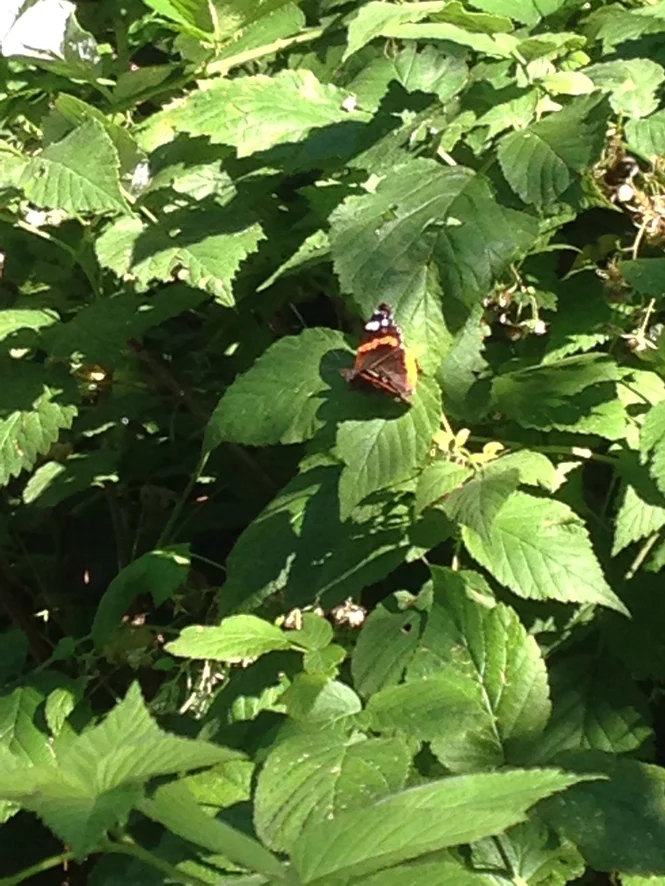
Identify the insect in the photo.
Vanessa atalanta
